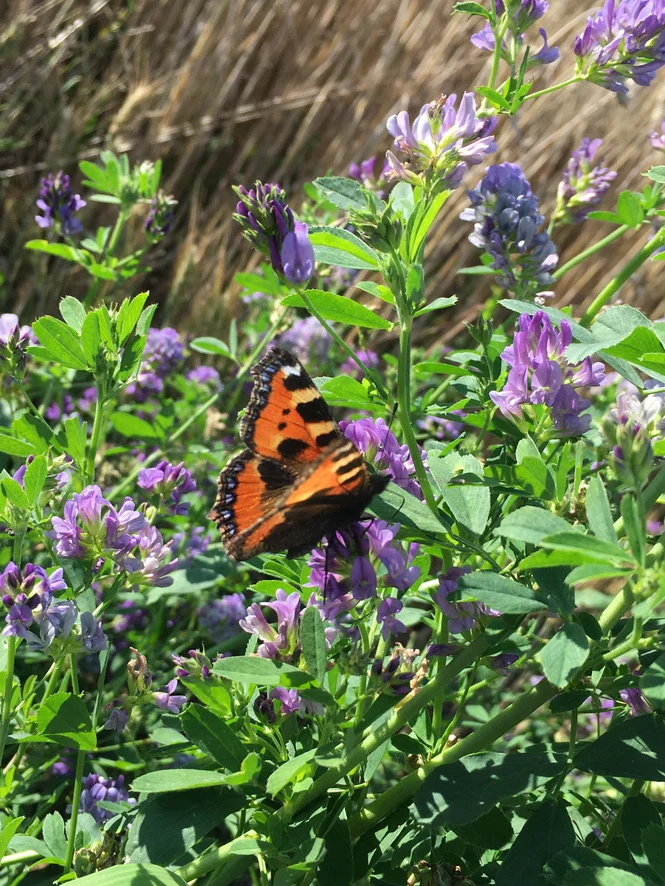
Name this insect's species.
Aglais urticae
